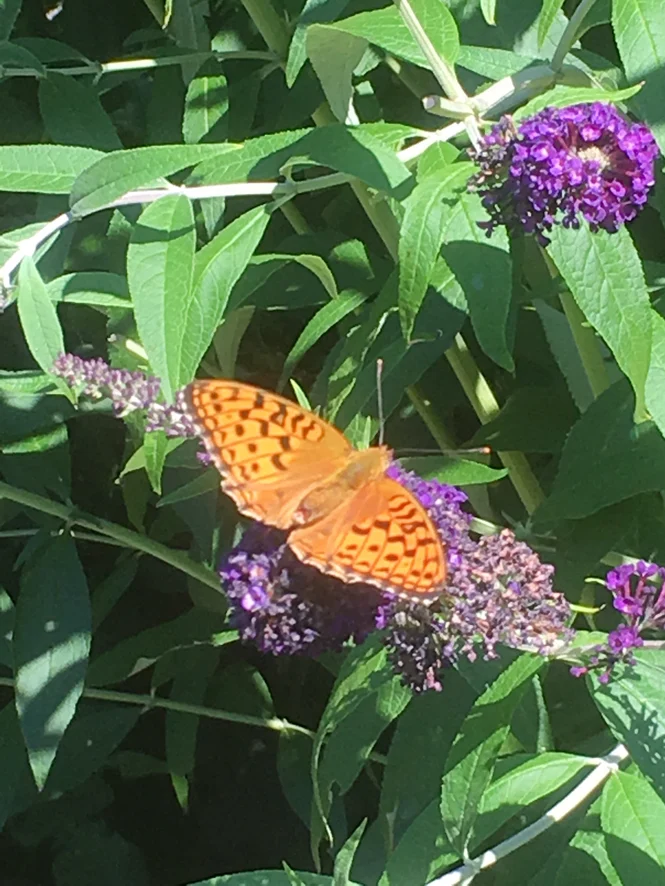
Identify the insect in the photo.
Fabriciana adippe
